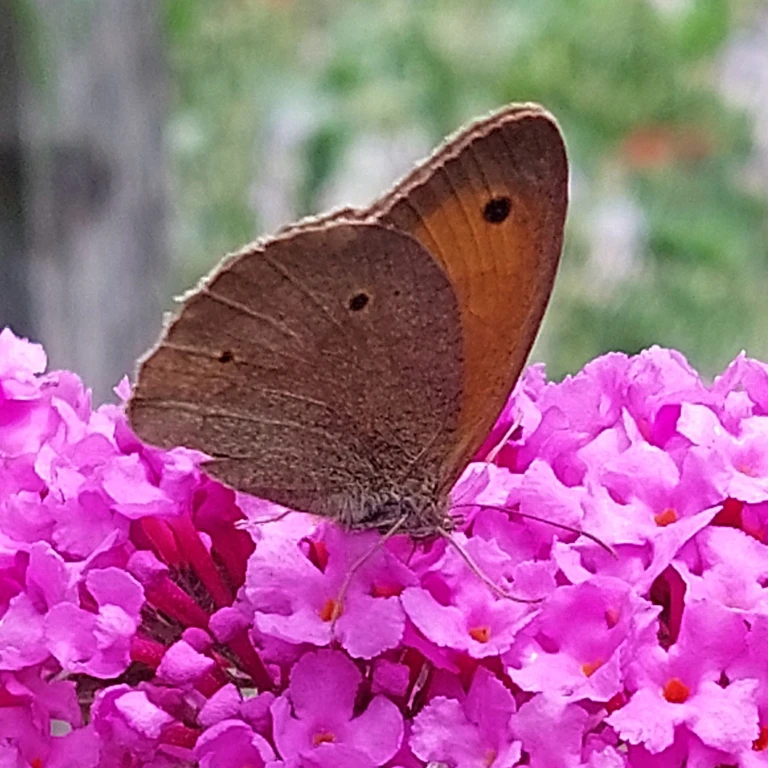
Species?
Maniola jurtina
